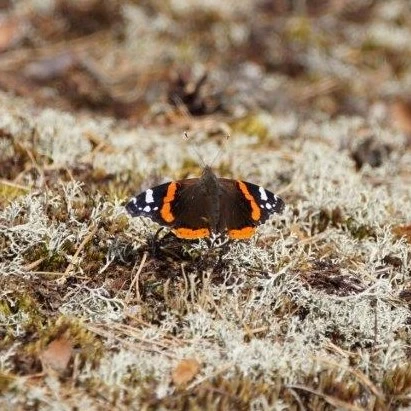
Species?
Vanessa atalanta
